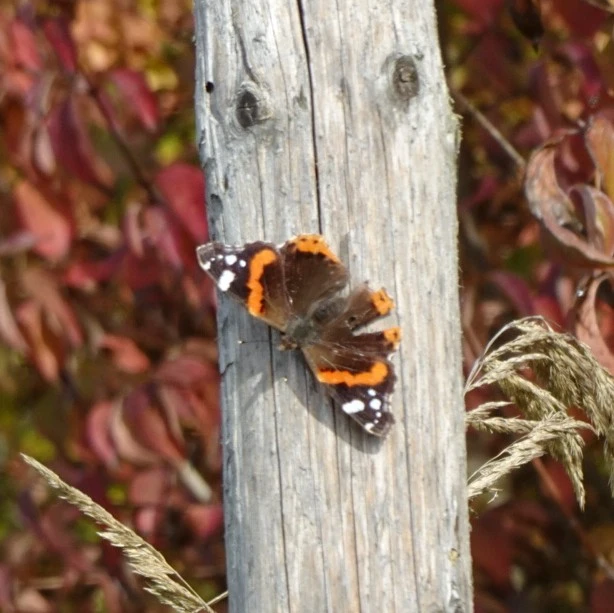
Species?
Vanessa atalanta
